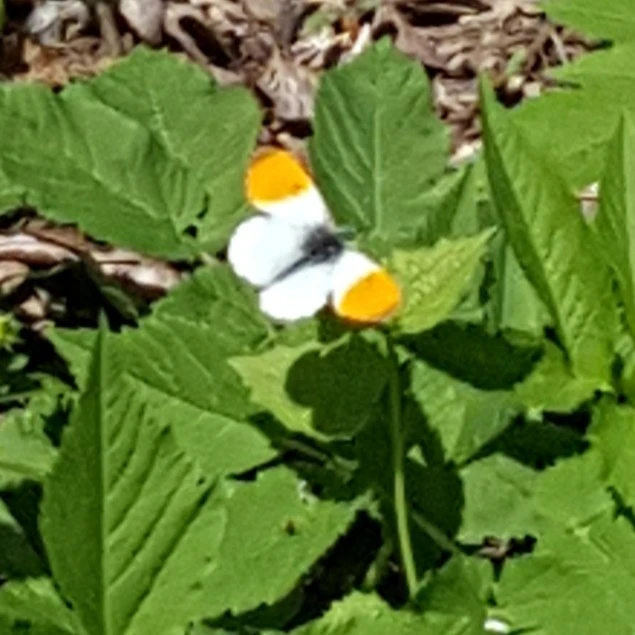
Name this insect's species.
Anthocharis cardamines
